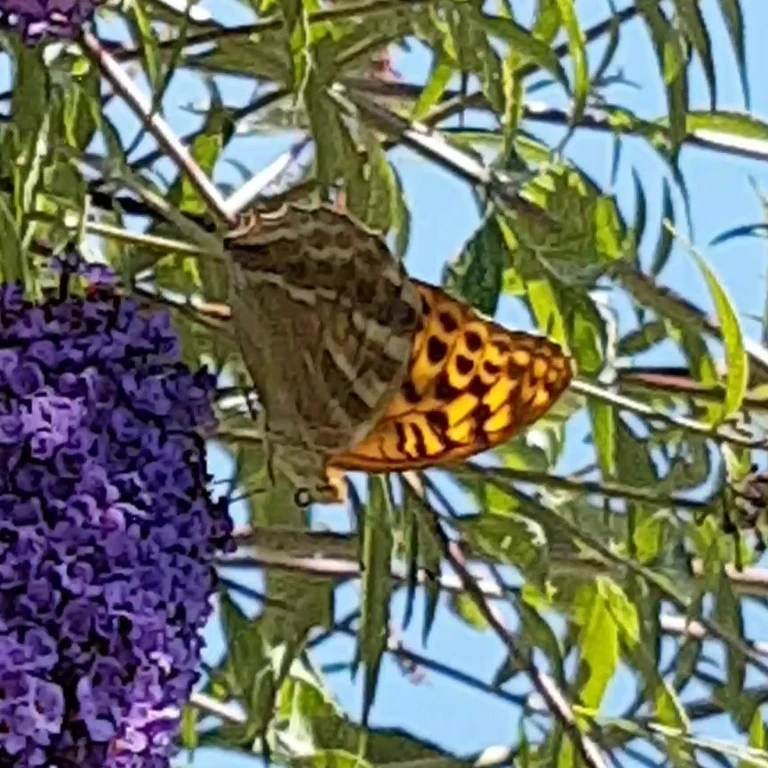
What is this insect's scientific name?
Argynnis paphia
